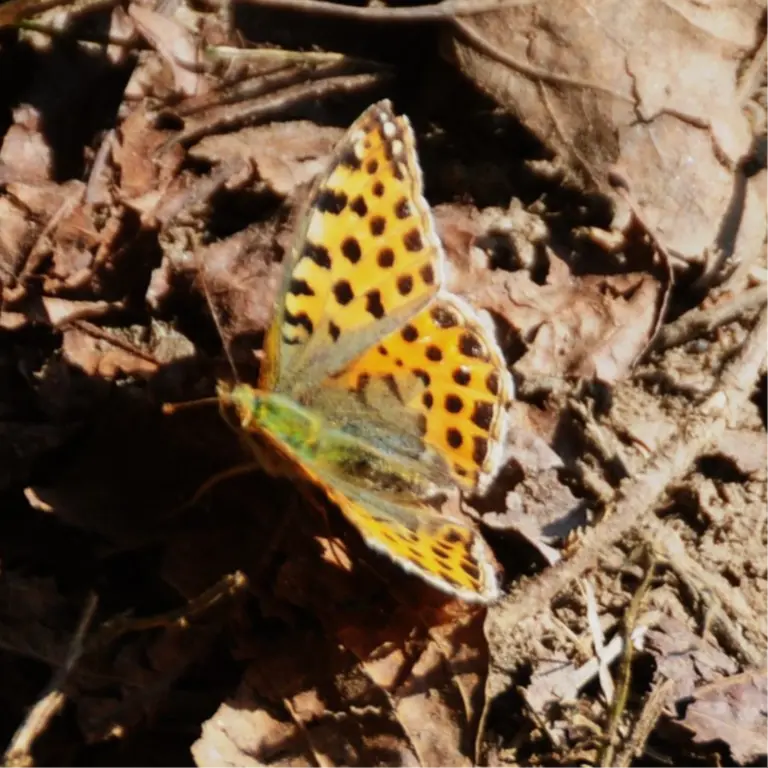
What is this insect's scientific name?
Issoria lathonia
